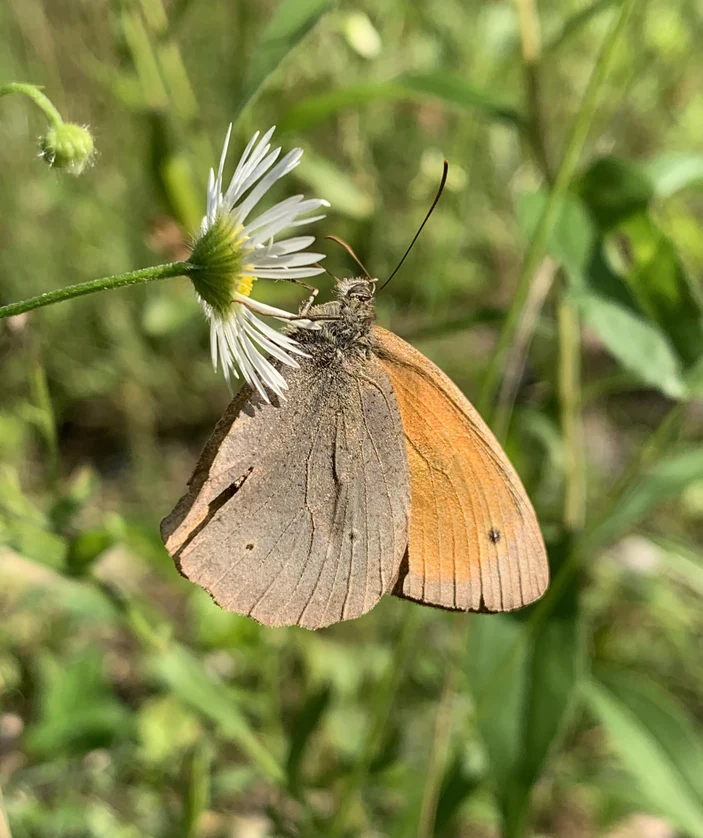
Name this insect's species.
Maniola jurtina
